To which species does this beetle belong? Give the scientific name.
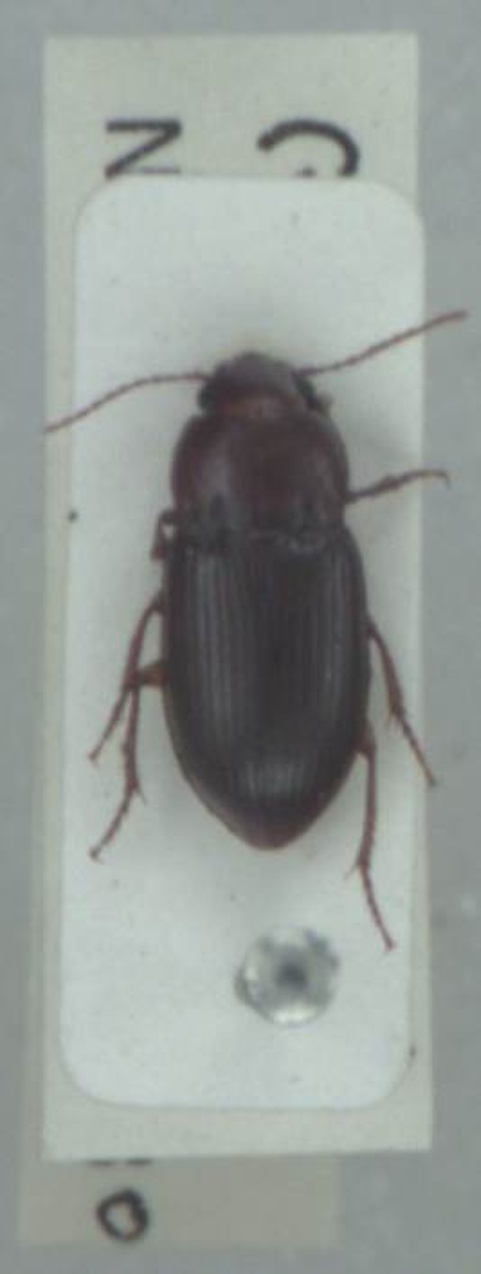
Amara apricaria
